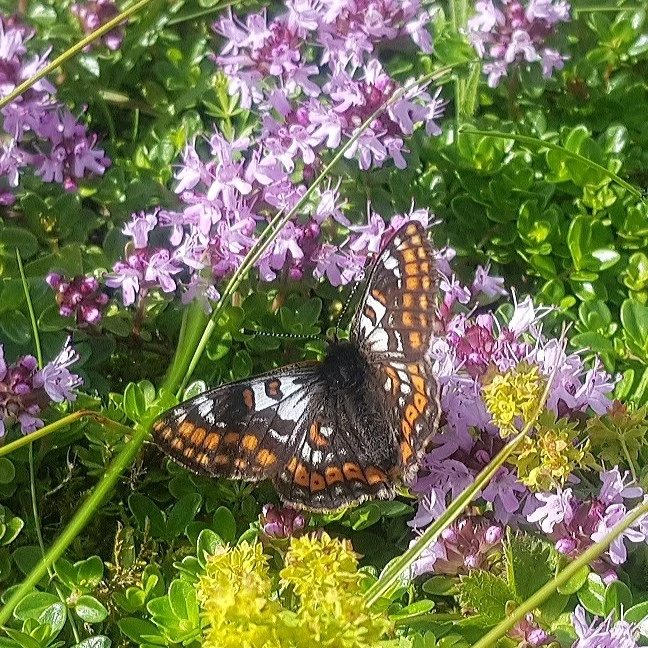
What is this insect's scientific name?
Euphydryas cynthia (also Hypodryas cynthia)
